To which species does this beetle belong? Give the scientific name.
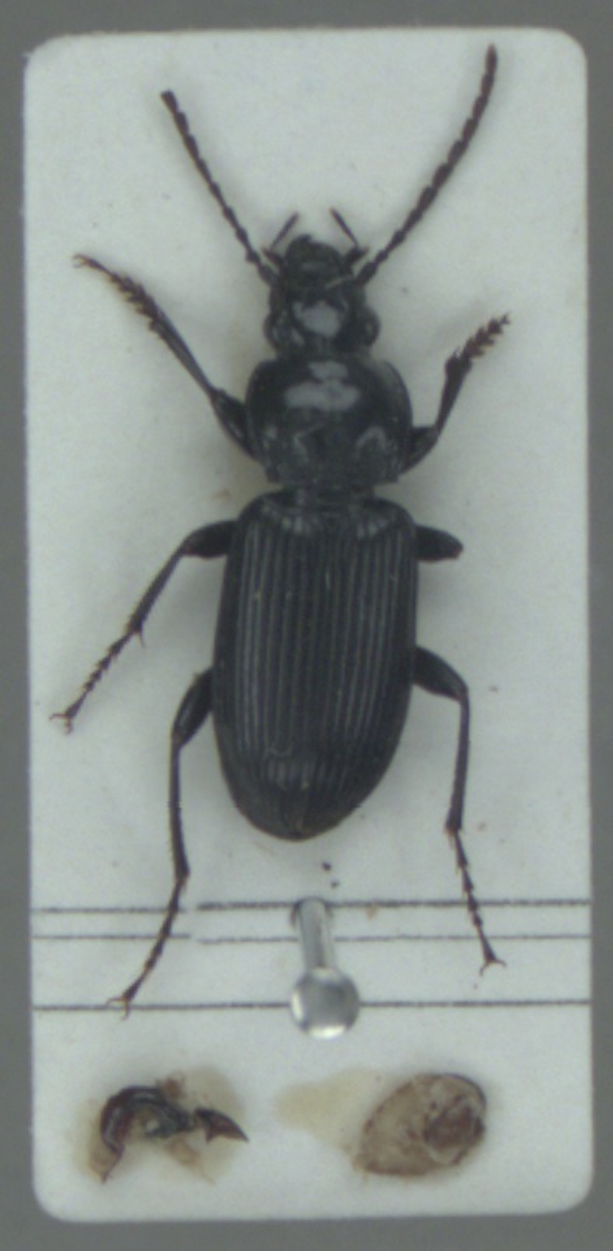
Pterostichus nigrita
